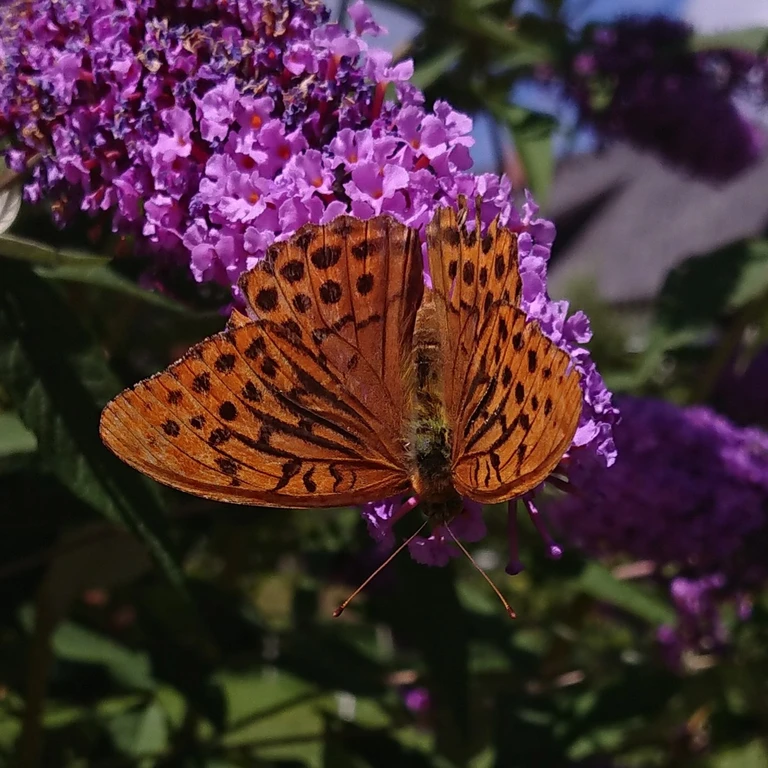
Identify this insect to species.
Argynnis paphia
